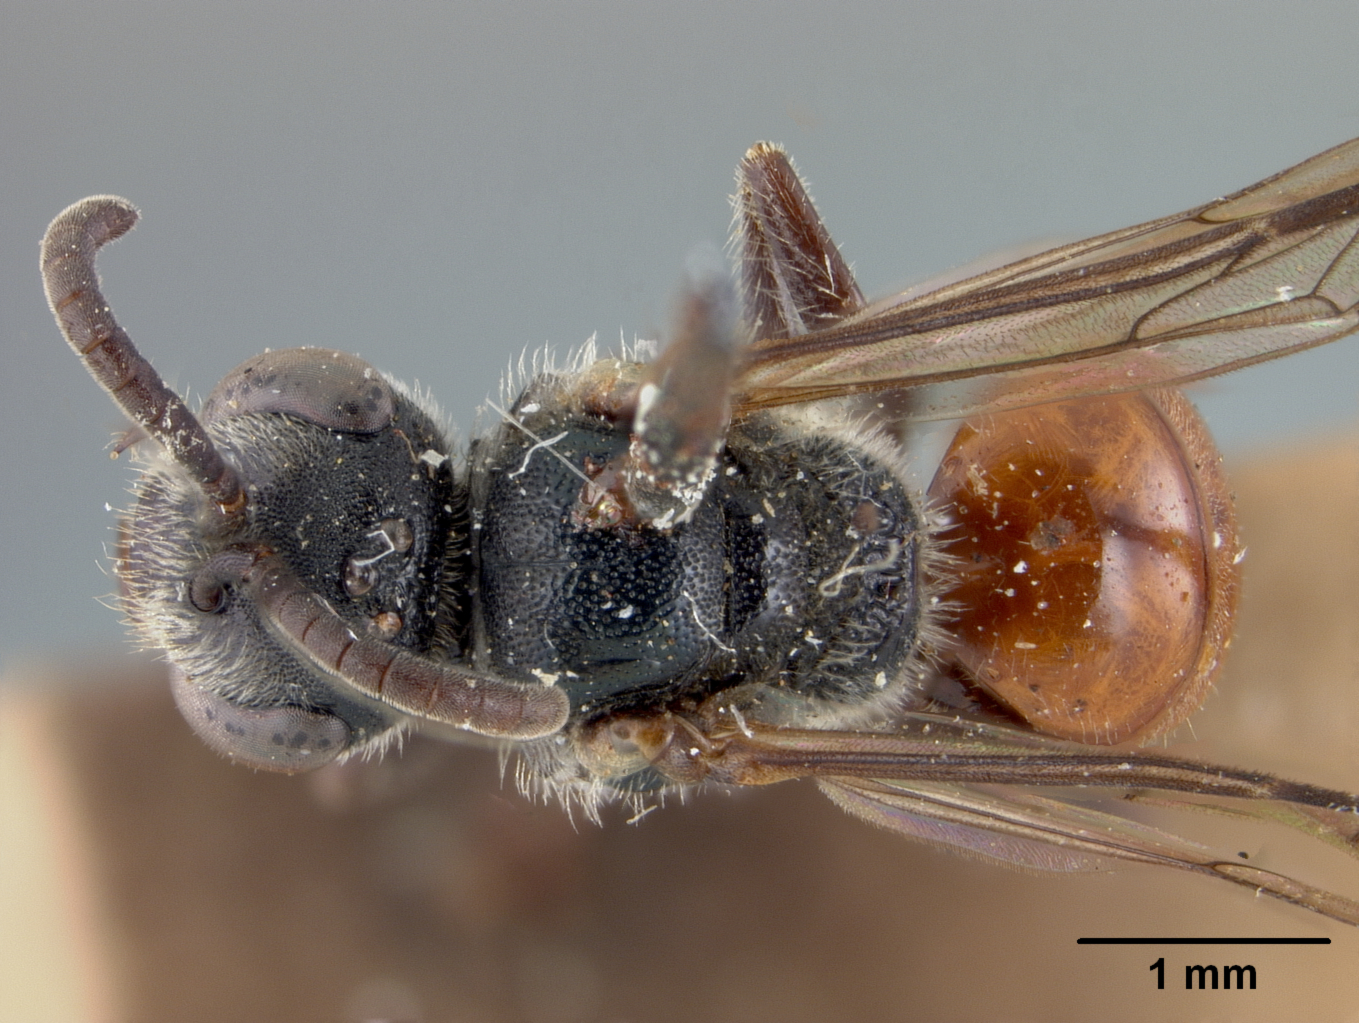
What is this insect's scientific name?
Sphecodes townesi
